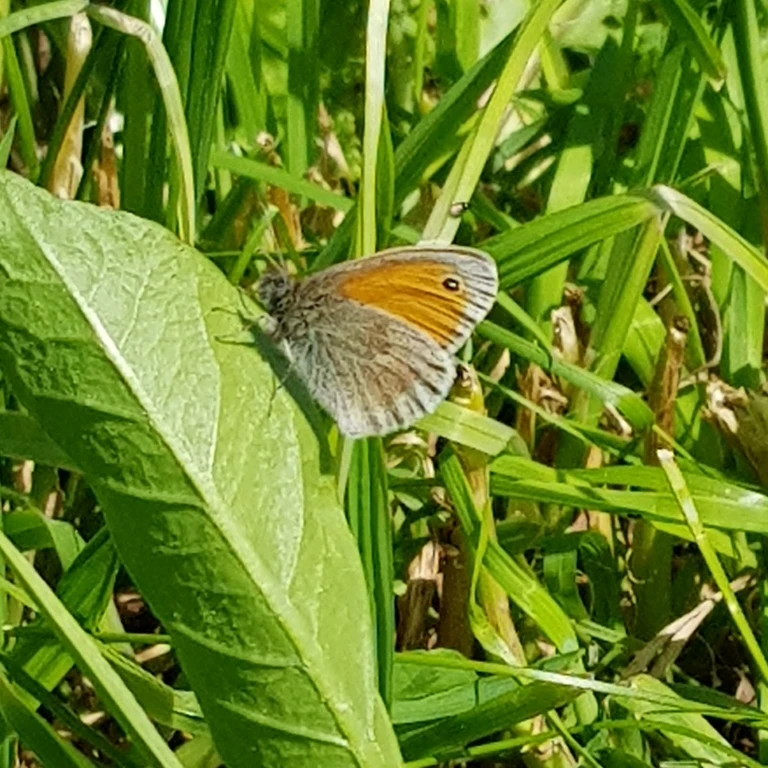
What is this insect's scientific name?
Coenonympha pamphilus
